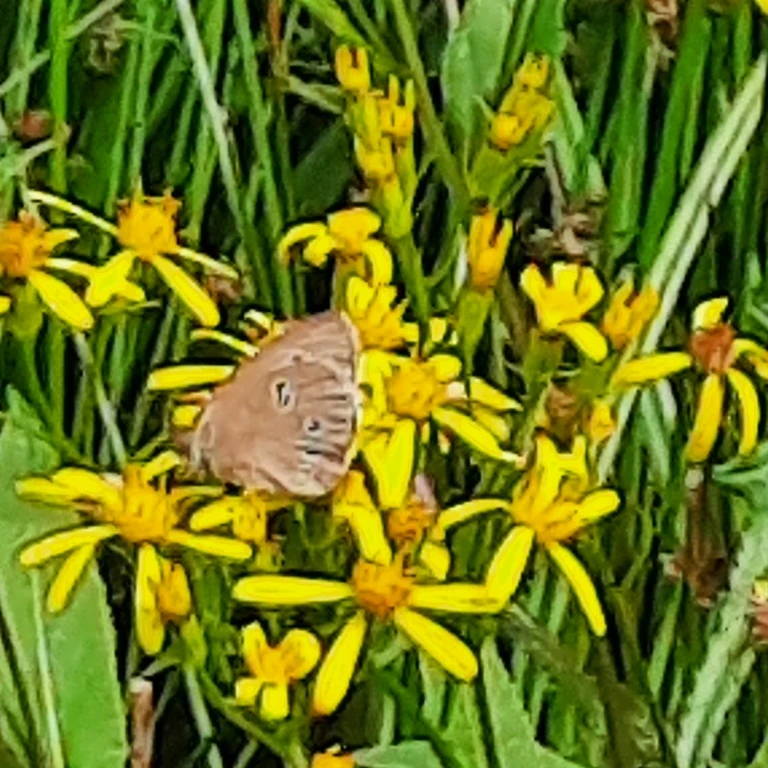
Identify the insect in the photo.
Aphantopus hyperantus
